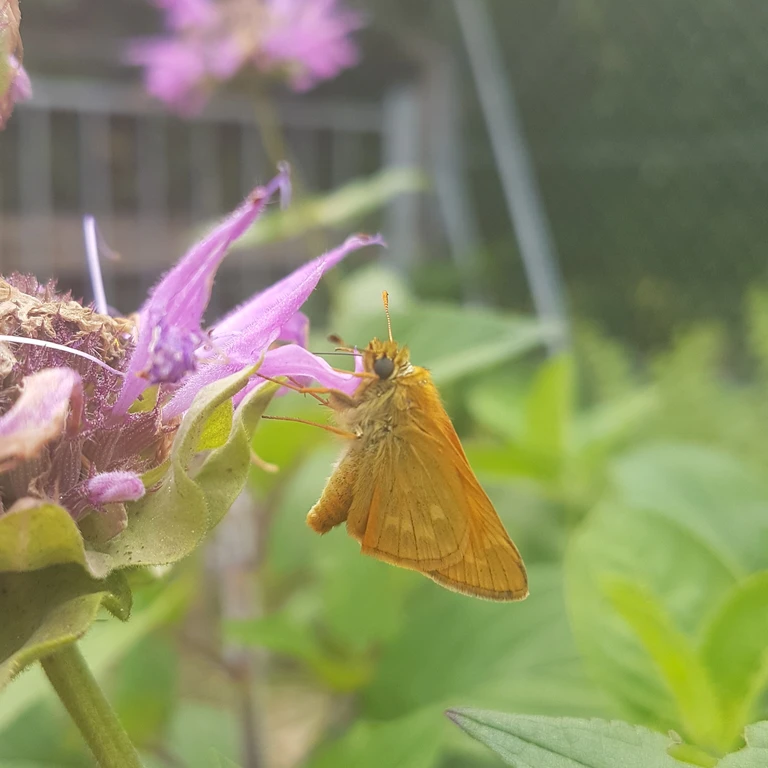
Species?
Ochlodes sylvanus (also Ochlodes venata)
